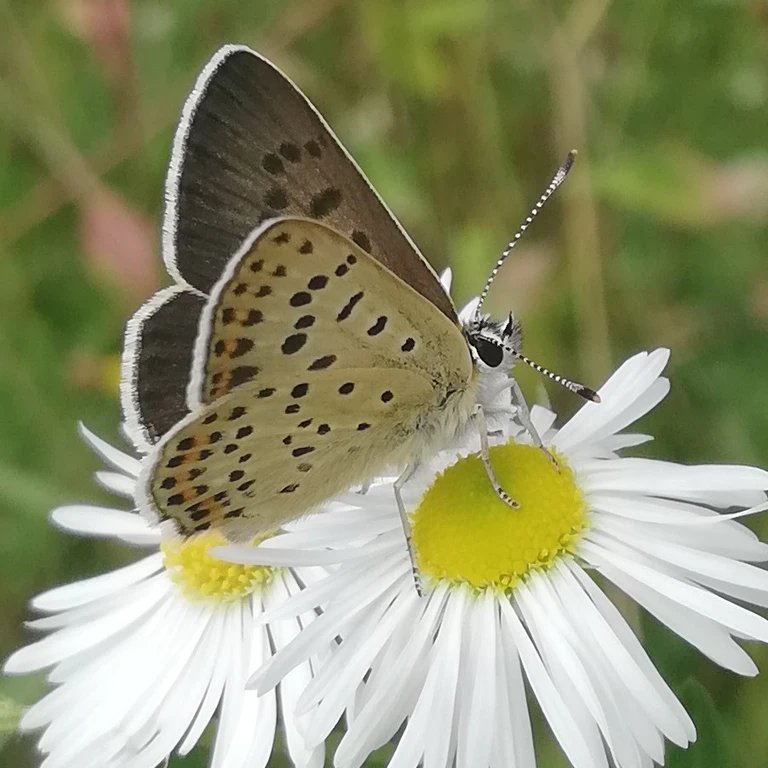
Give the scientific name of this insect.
Lycaena tityrus (also Loweia tityrus)
